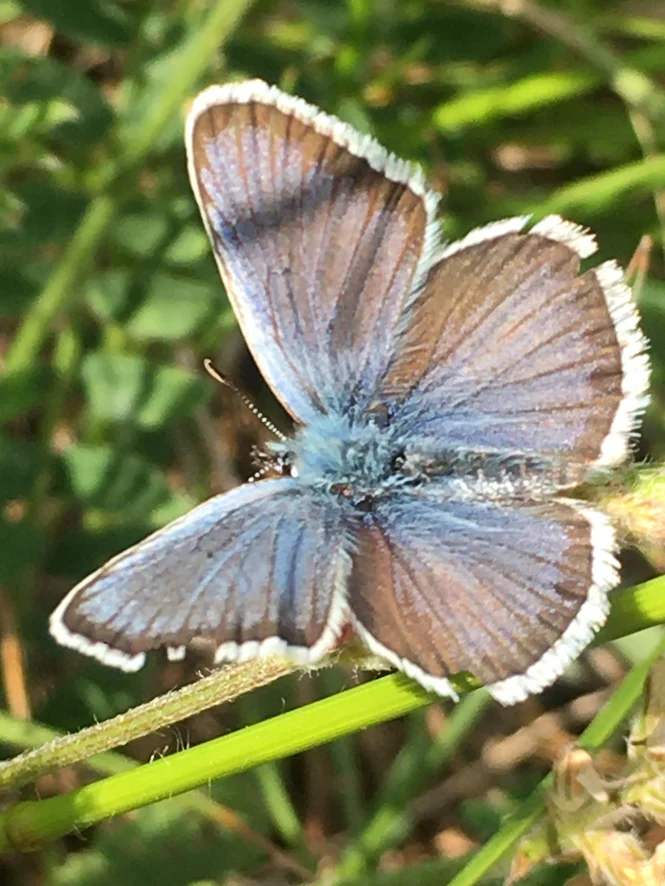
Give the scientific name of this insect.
Plebejus argus
